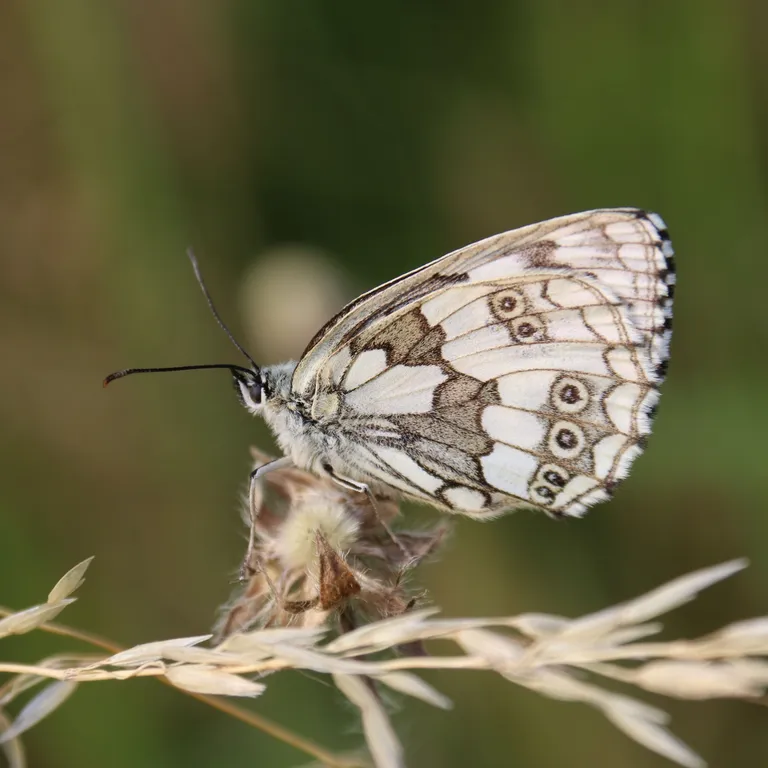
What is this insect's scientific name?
Melanargia galathea
